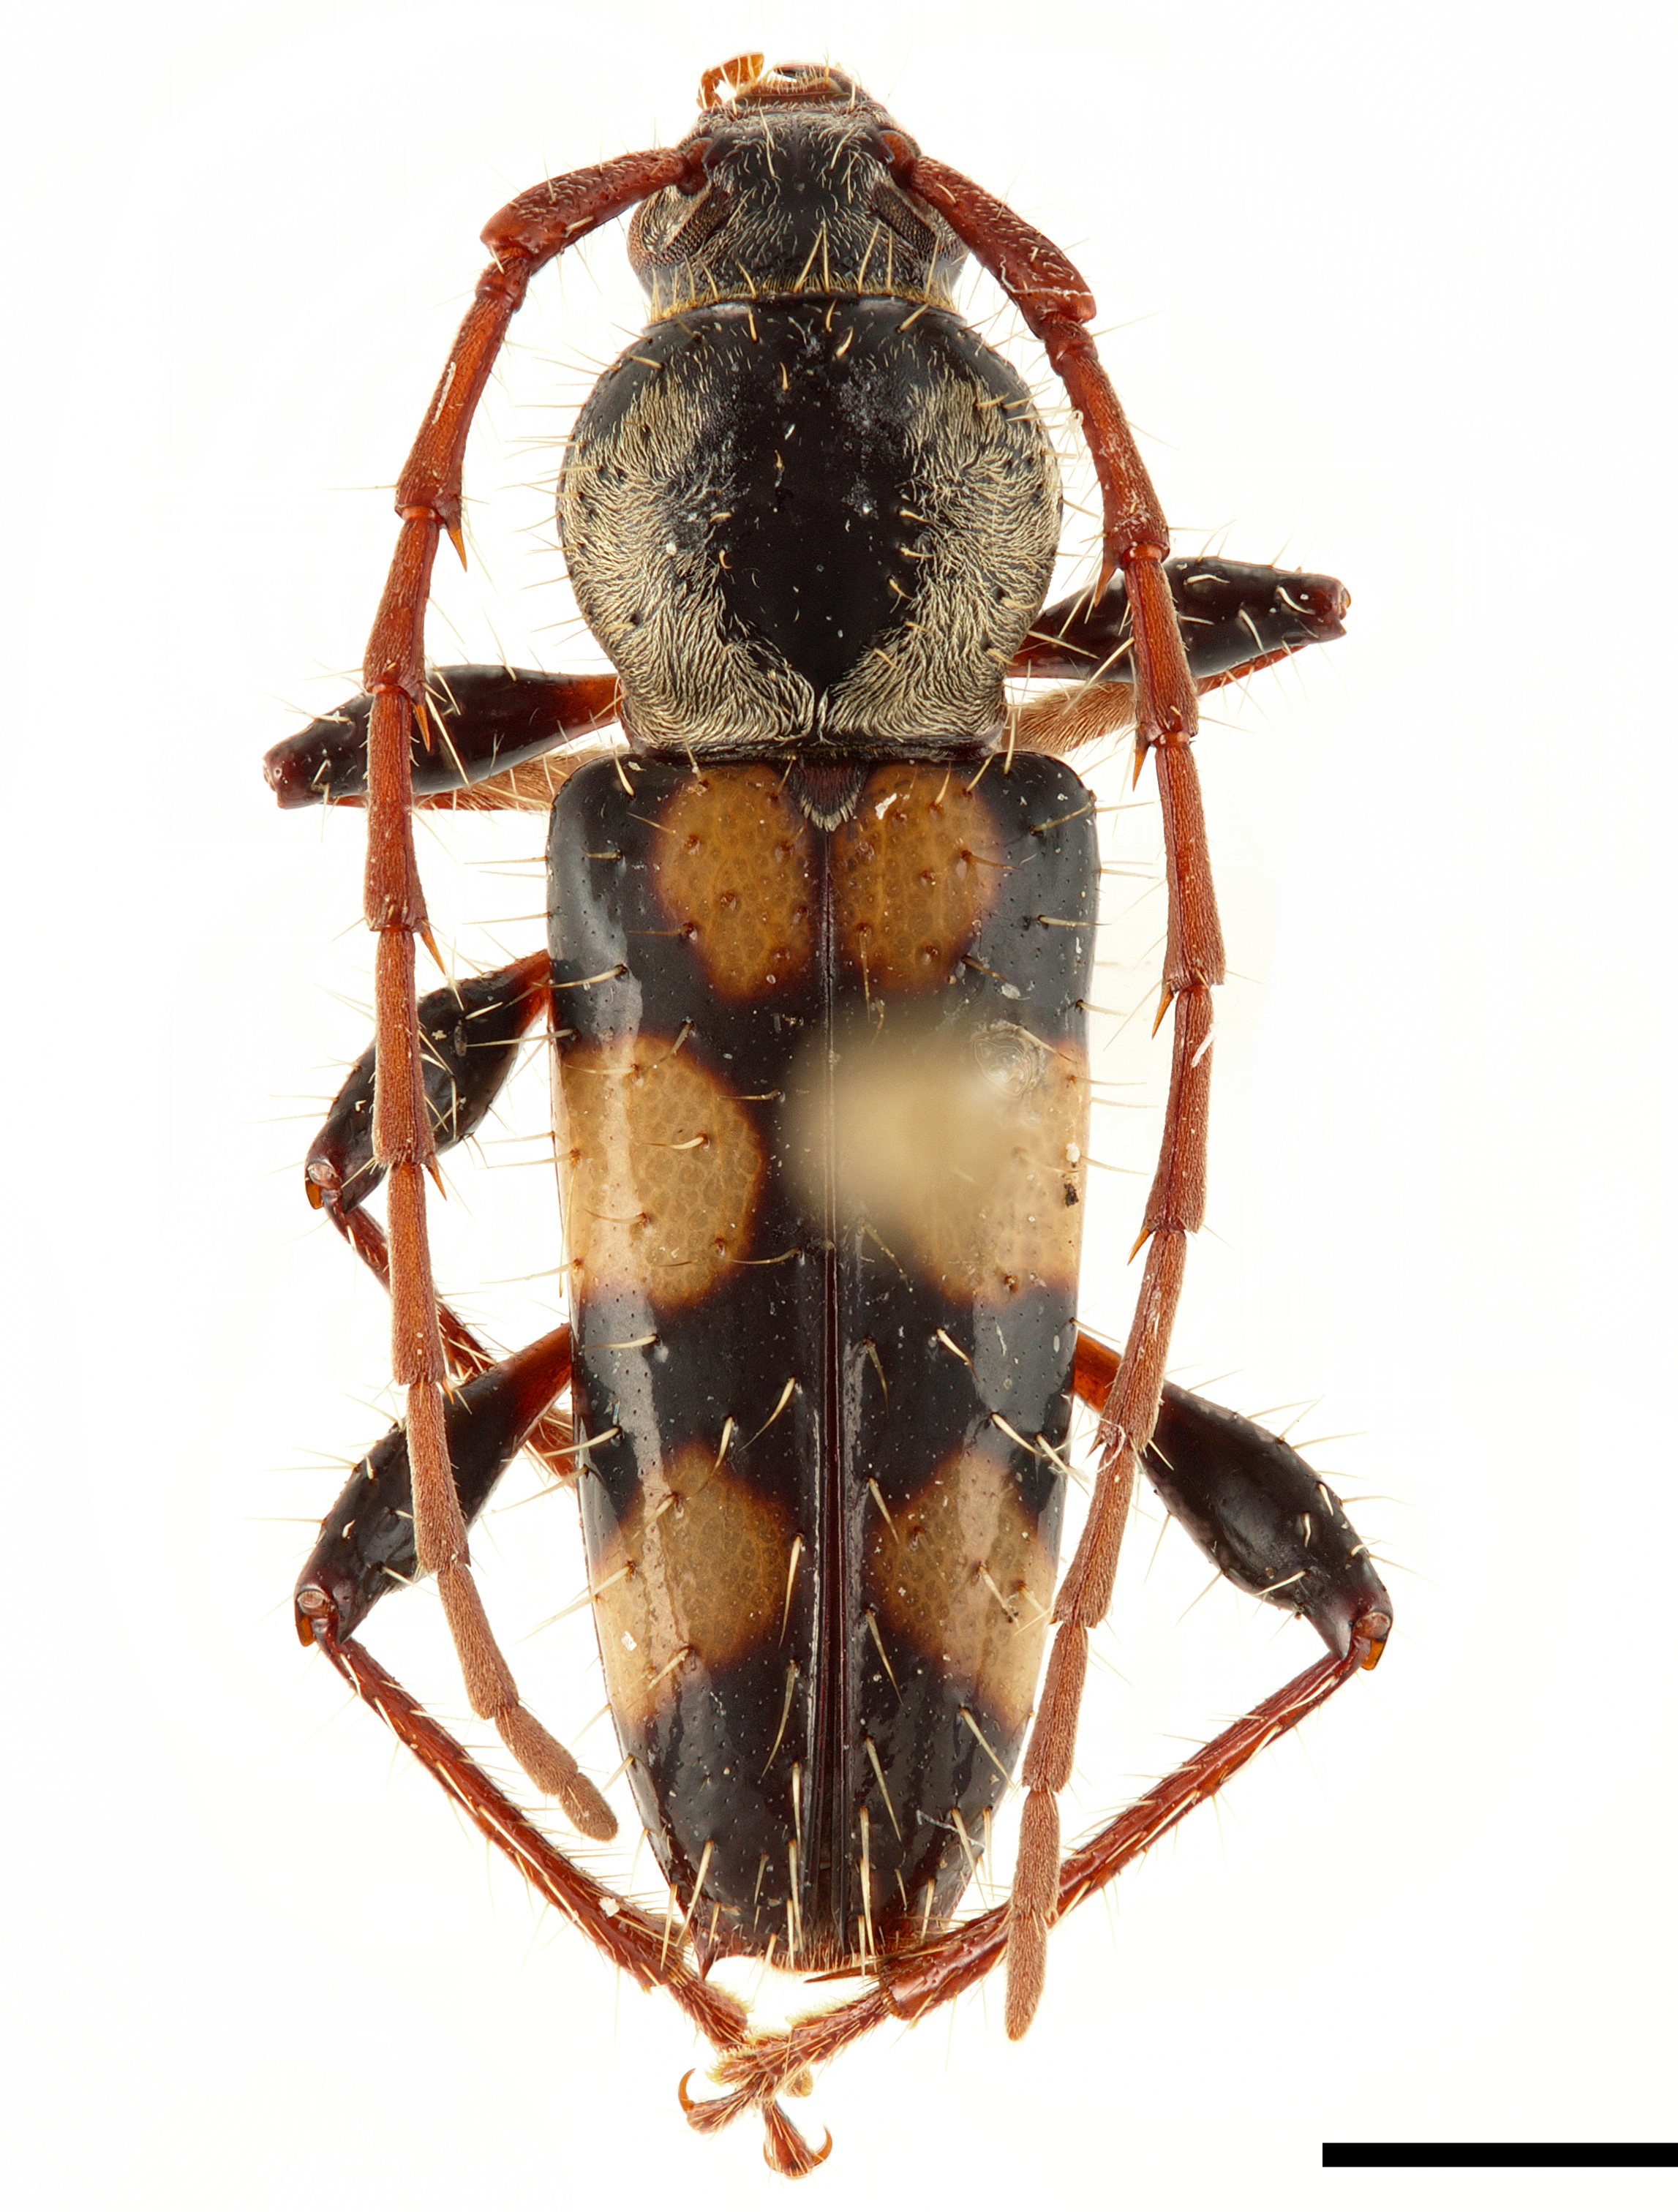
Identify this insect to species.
Sphaerionillum pictum
